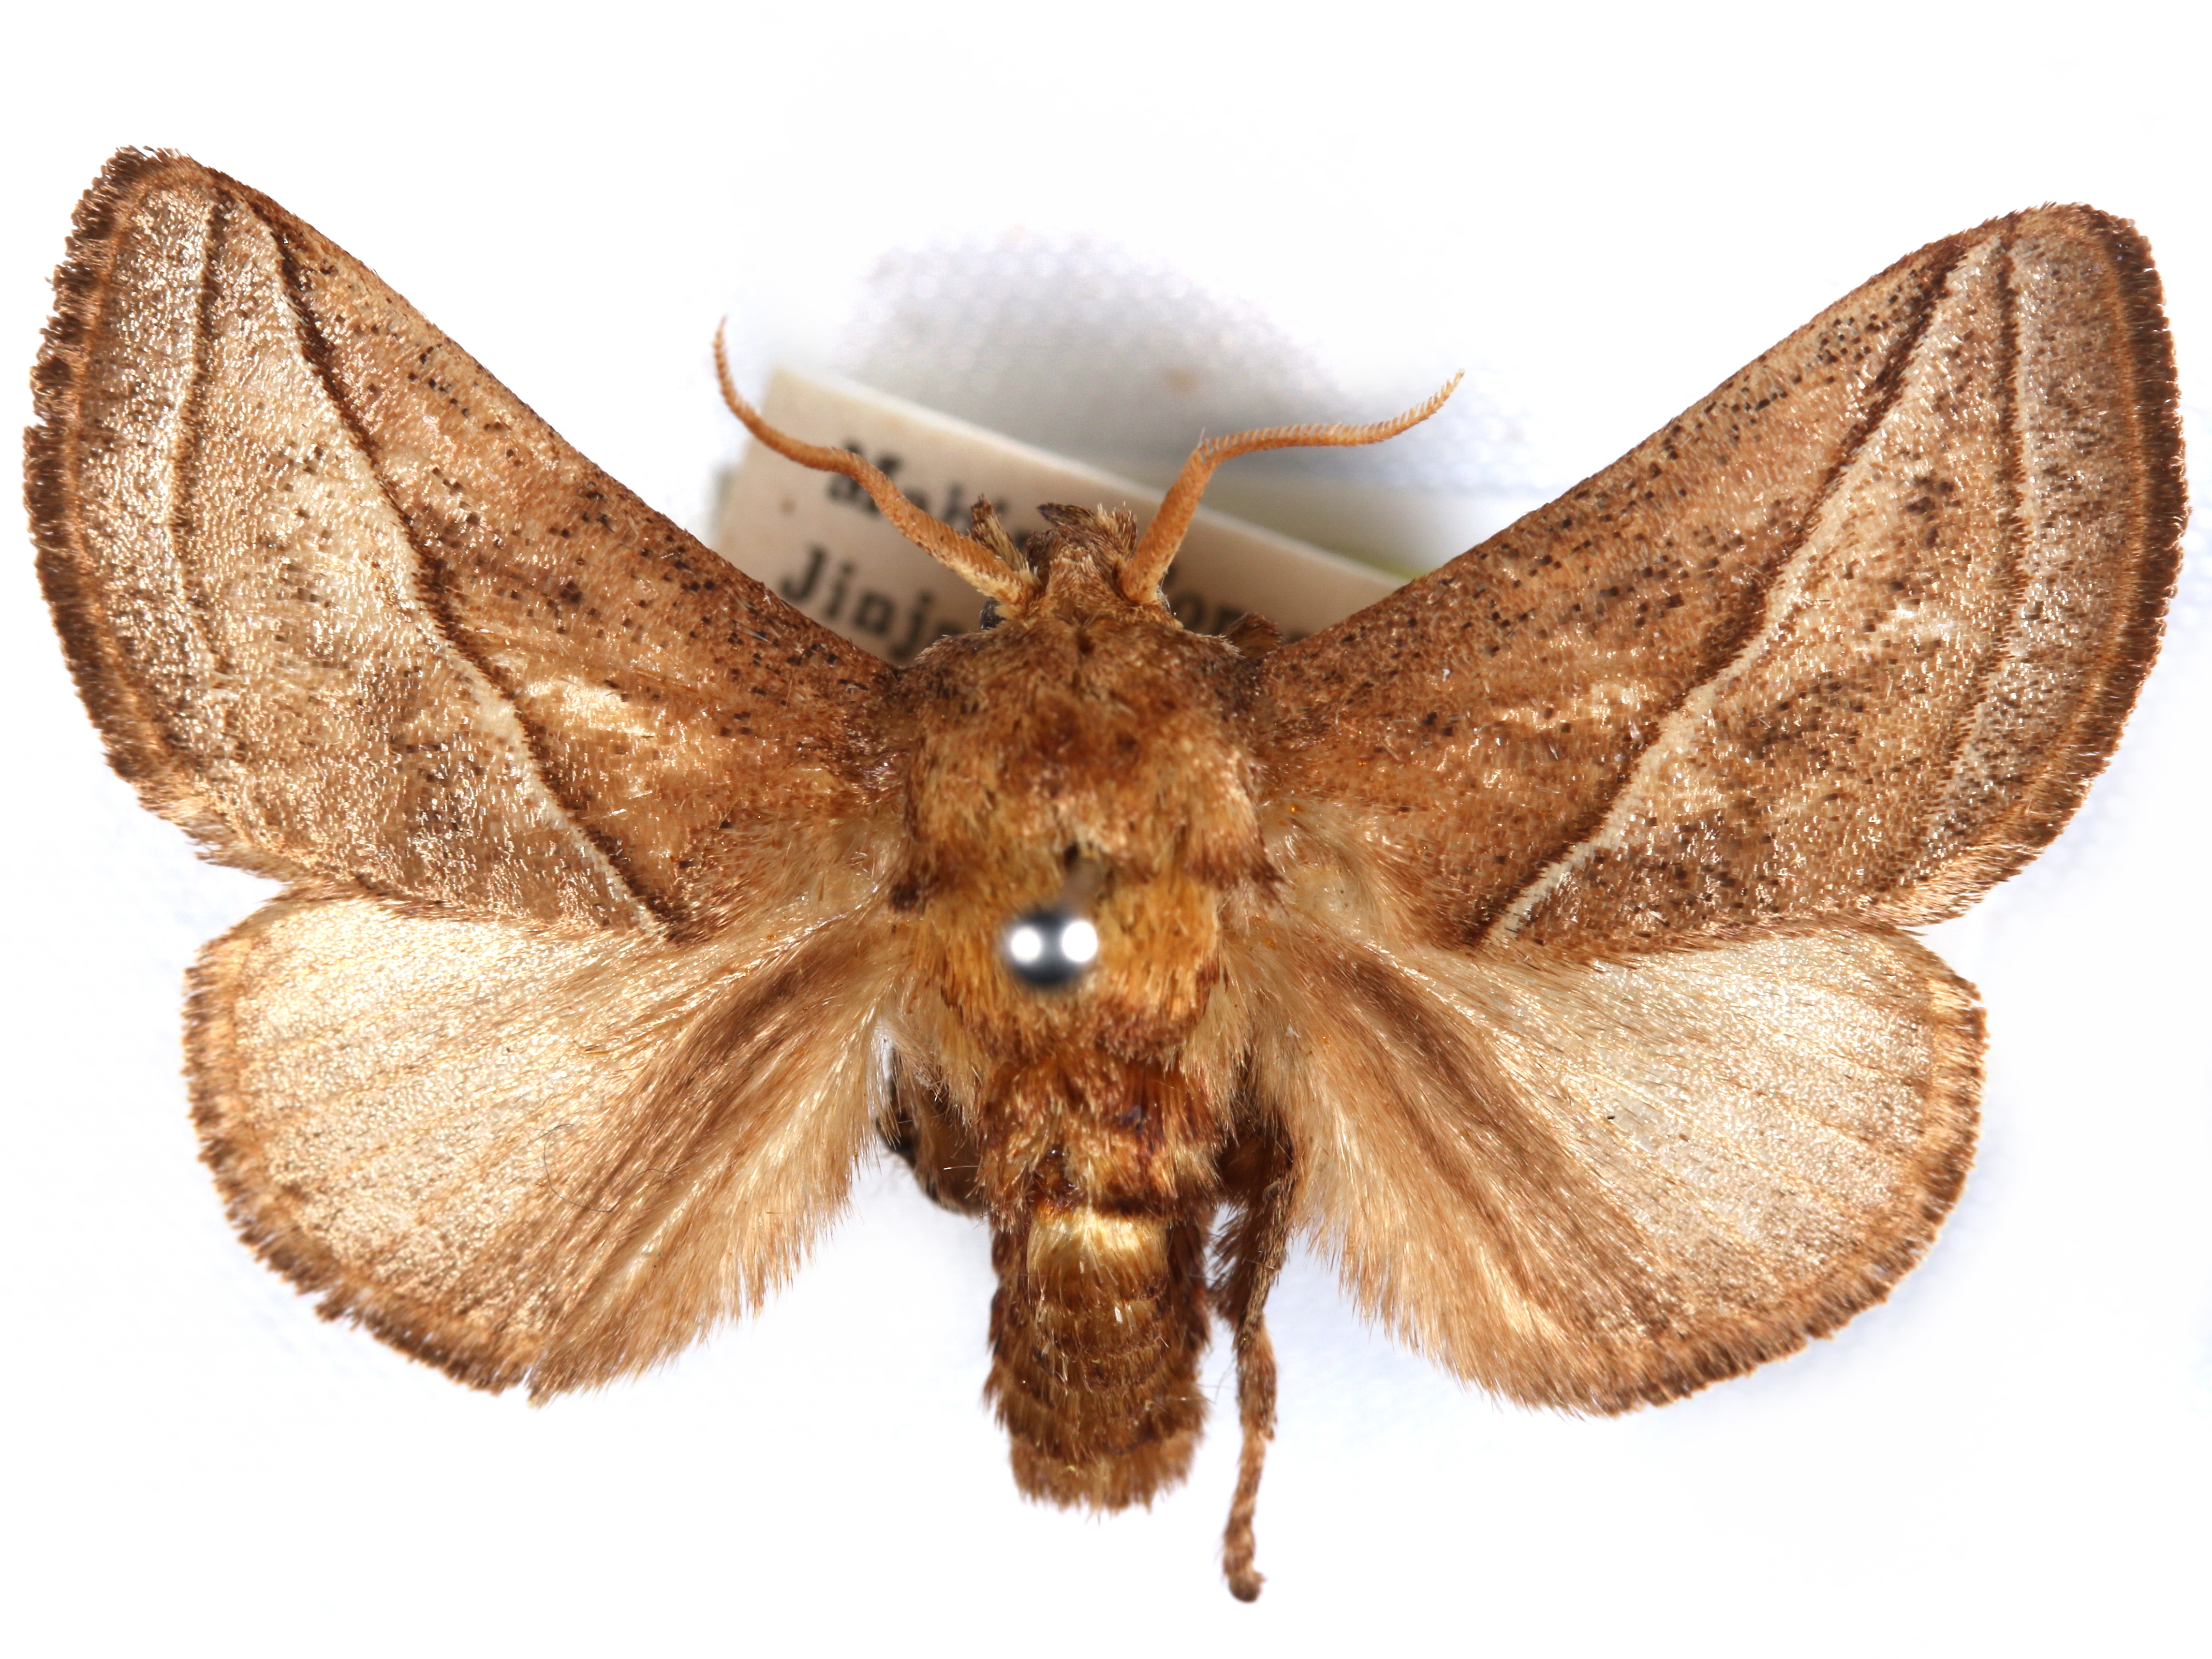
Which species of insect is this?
Compactena hilda
